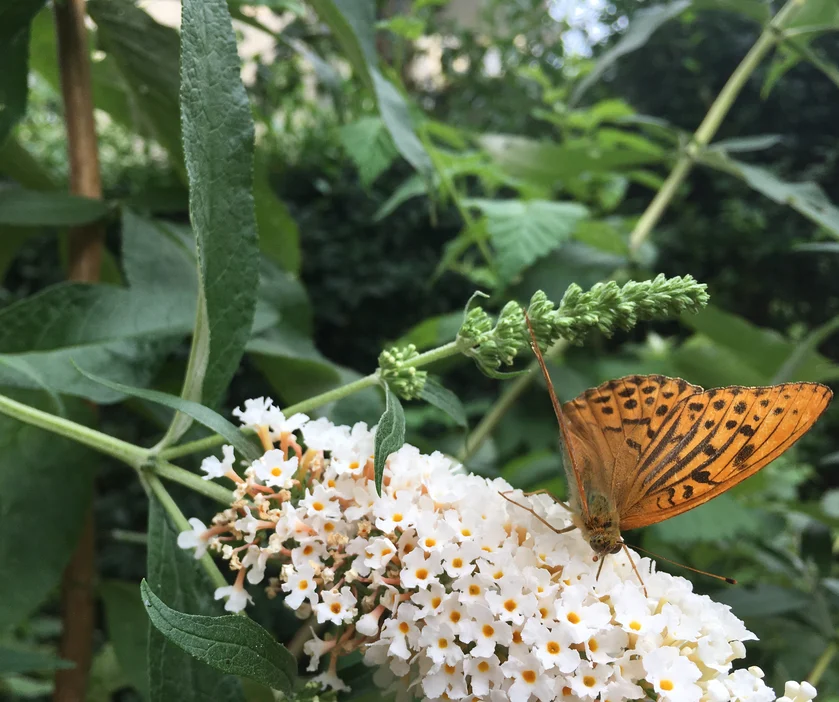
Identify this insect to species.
Argynnis paphia
